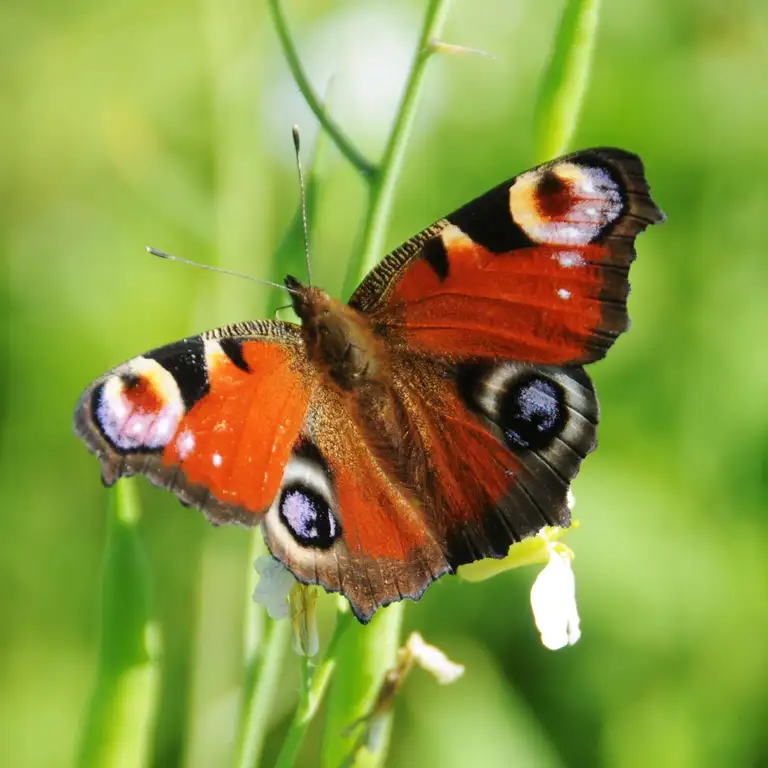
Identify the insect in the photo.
Aglais io
